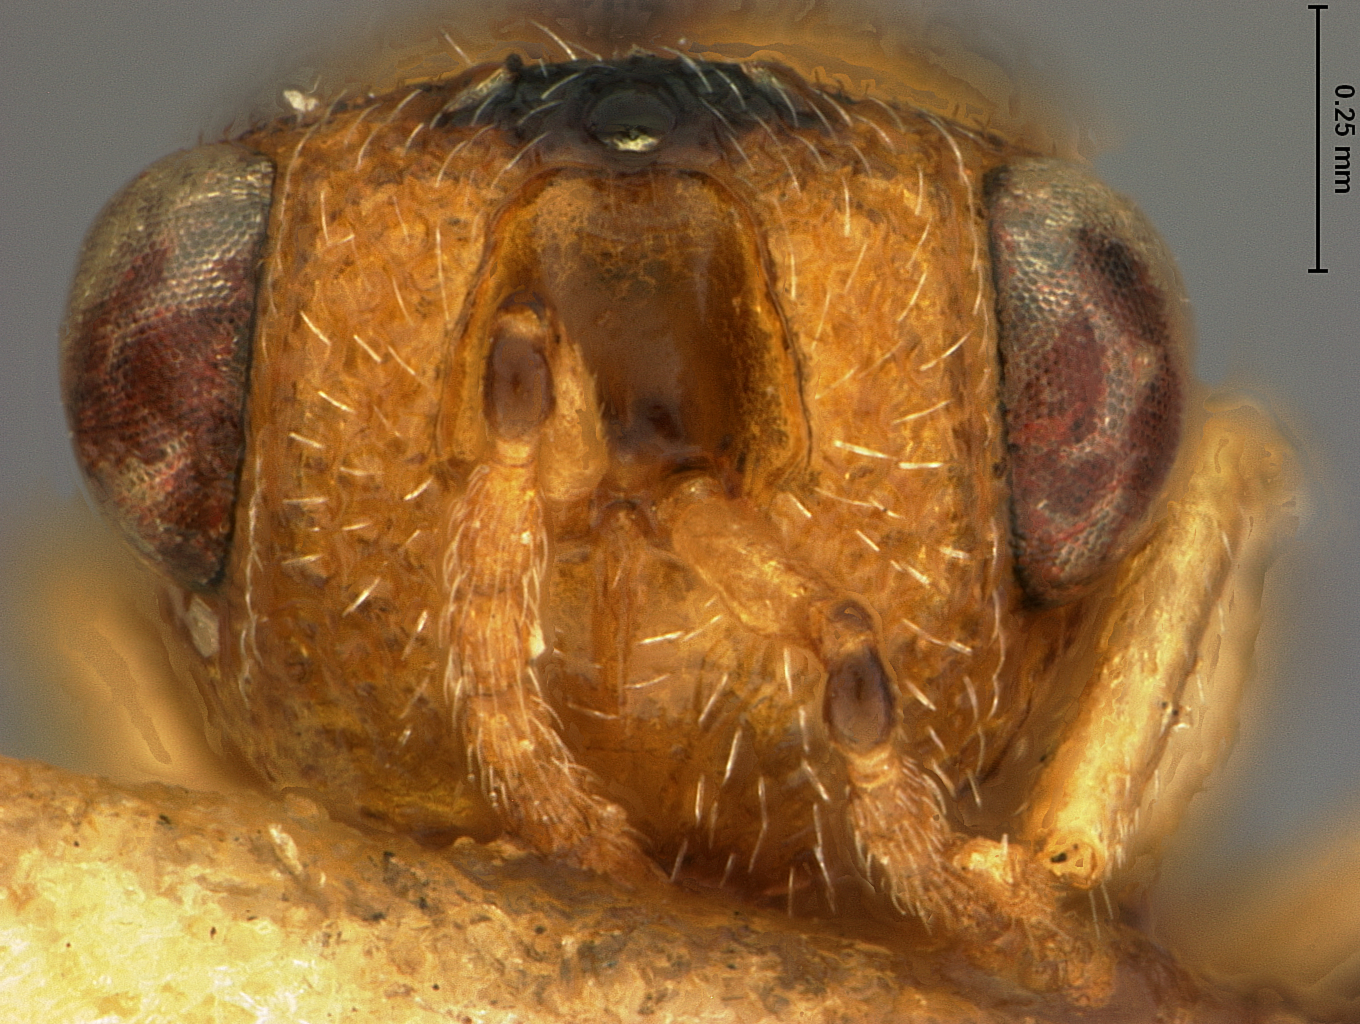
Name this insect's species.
Eurytoma mitsukurii
